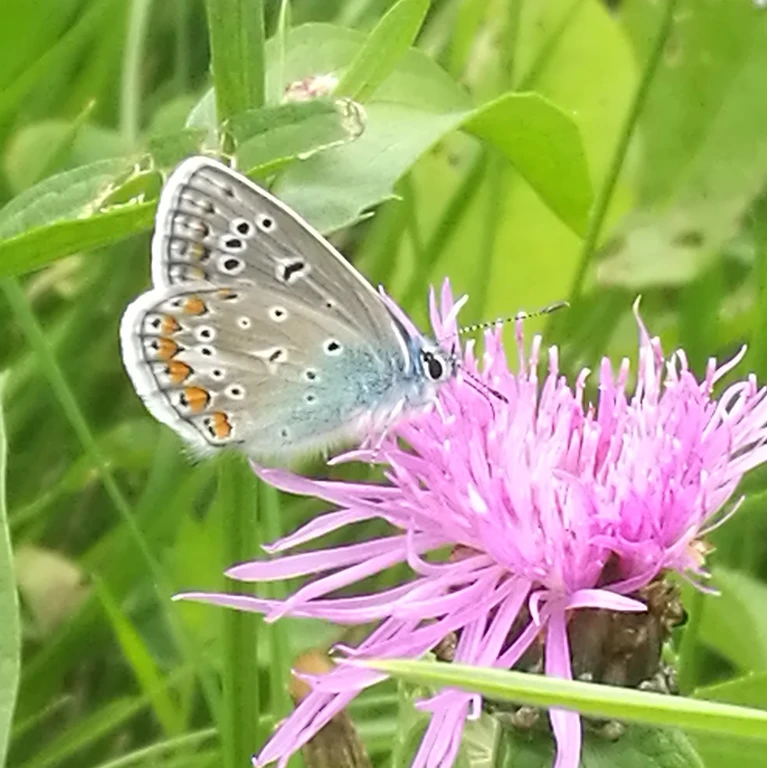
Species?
Polyommatus icarus
